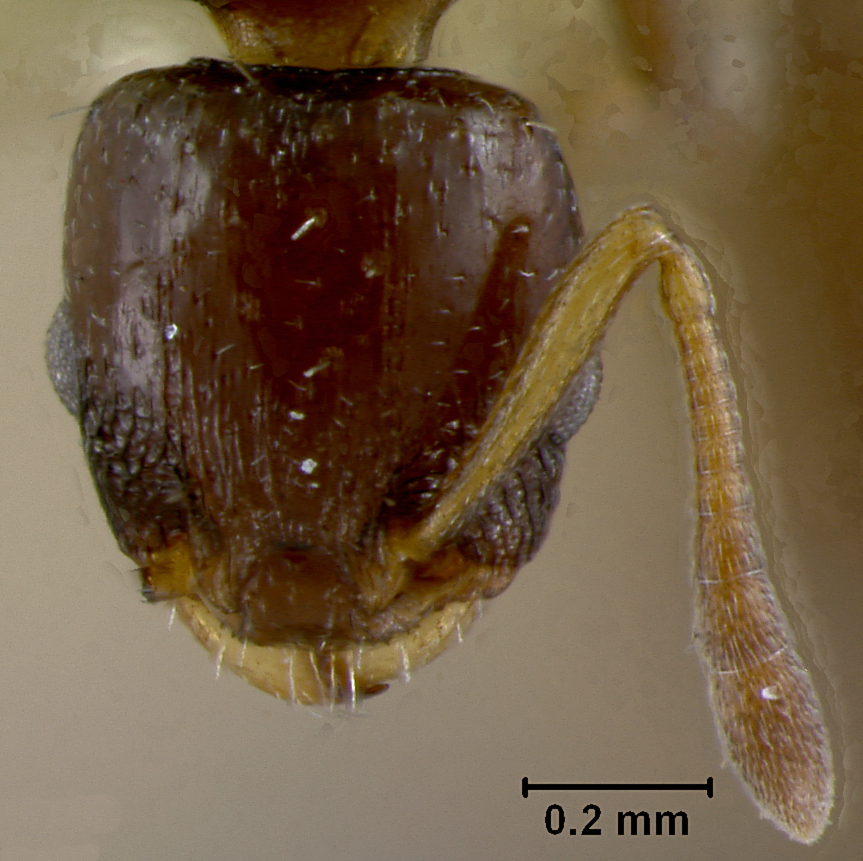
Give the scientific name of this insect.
Leptothorax echinatinodis
